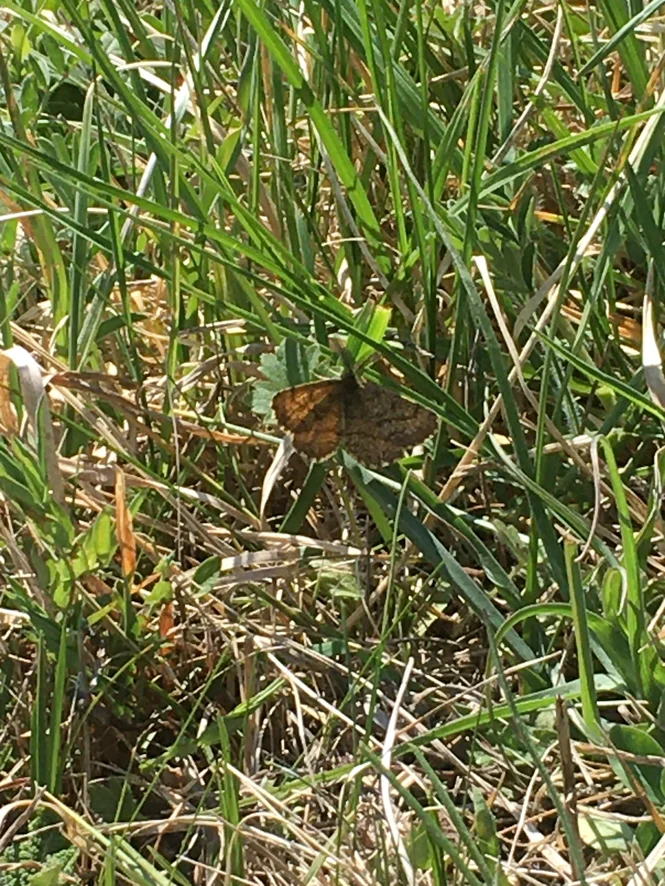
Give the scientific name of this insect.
Ematurga atomaria
